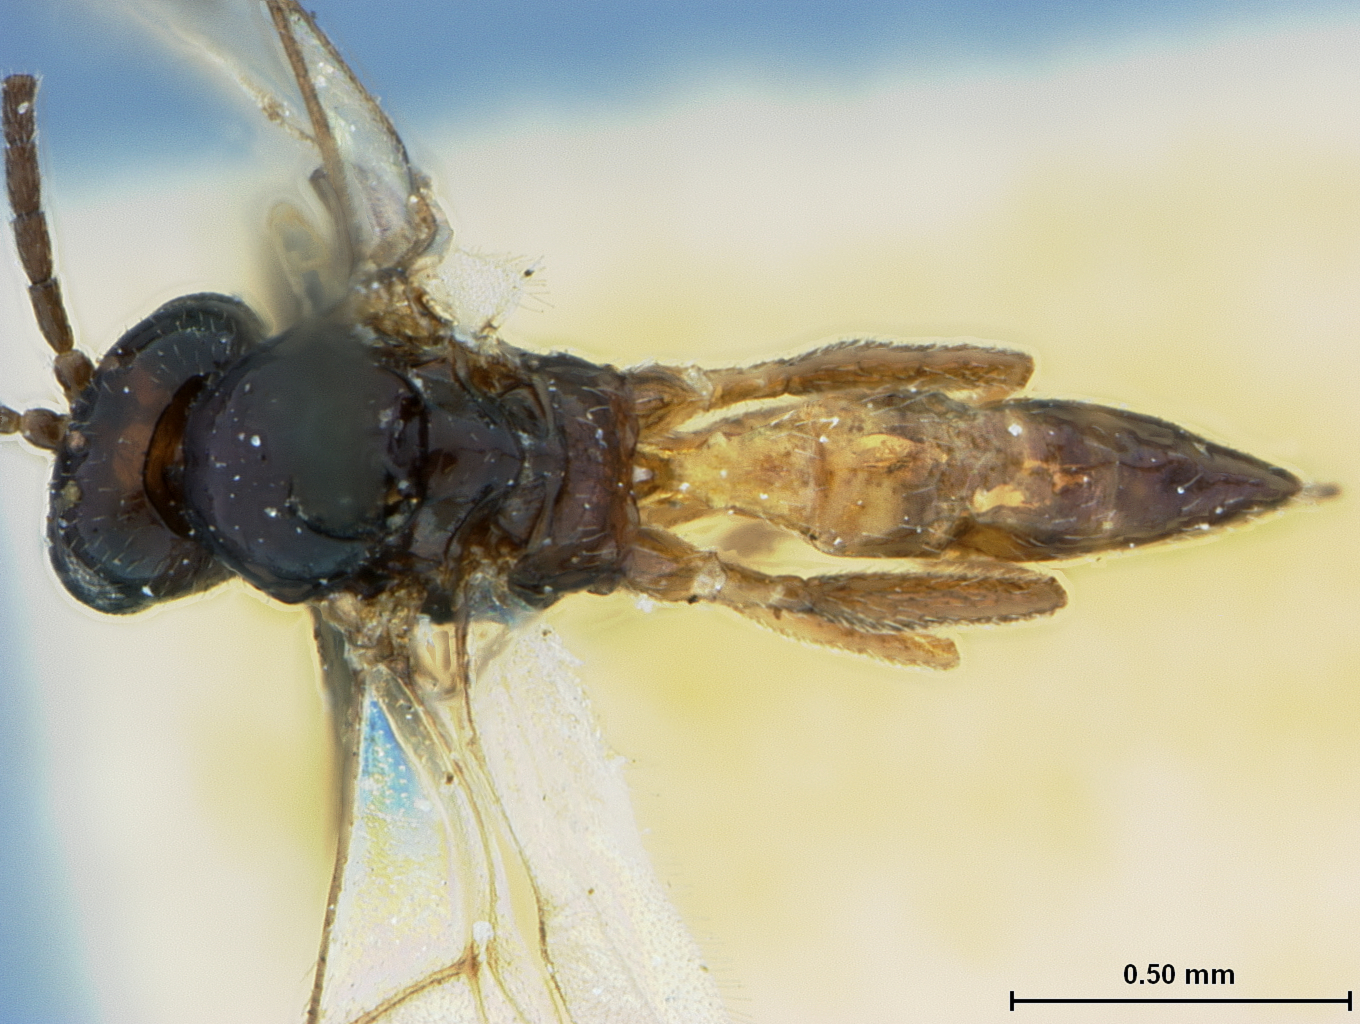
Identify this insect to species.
Lysiphlebus persicaphidis
